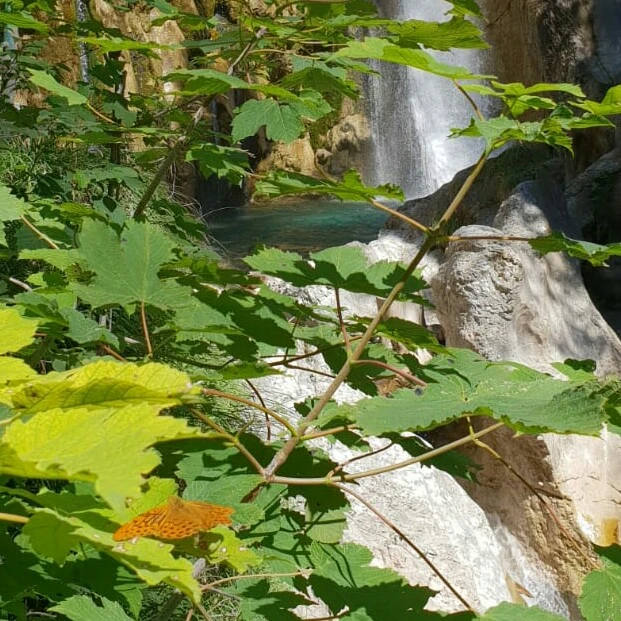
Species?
Argynnis paphia
